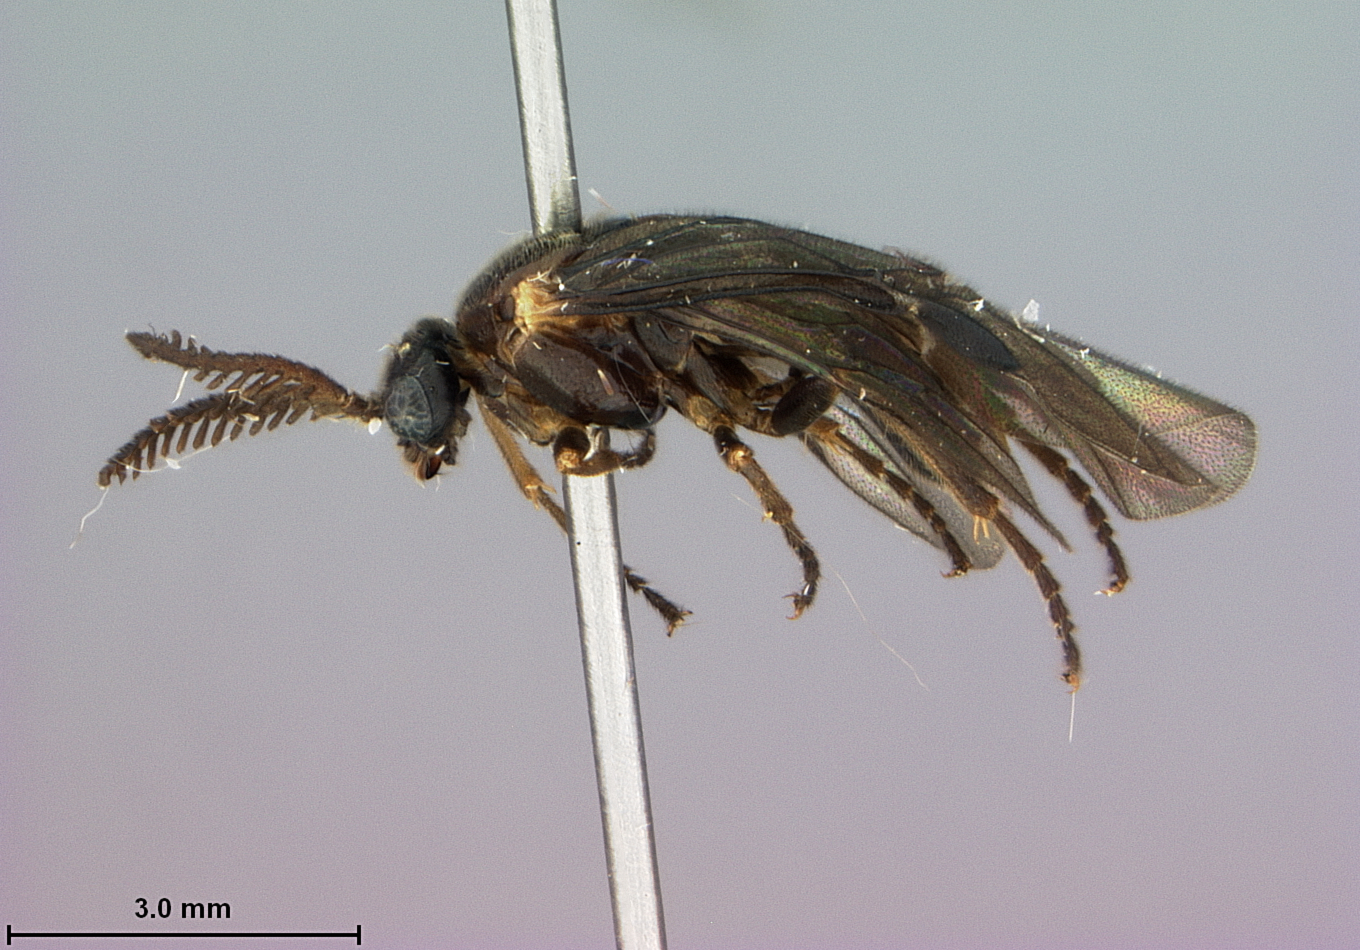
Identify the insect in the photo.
Perreyiella vexita
